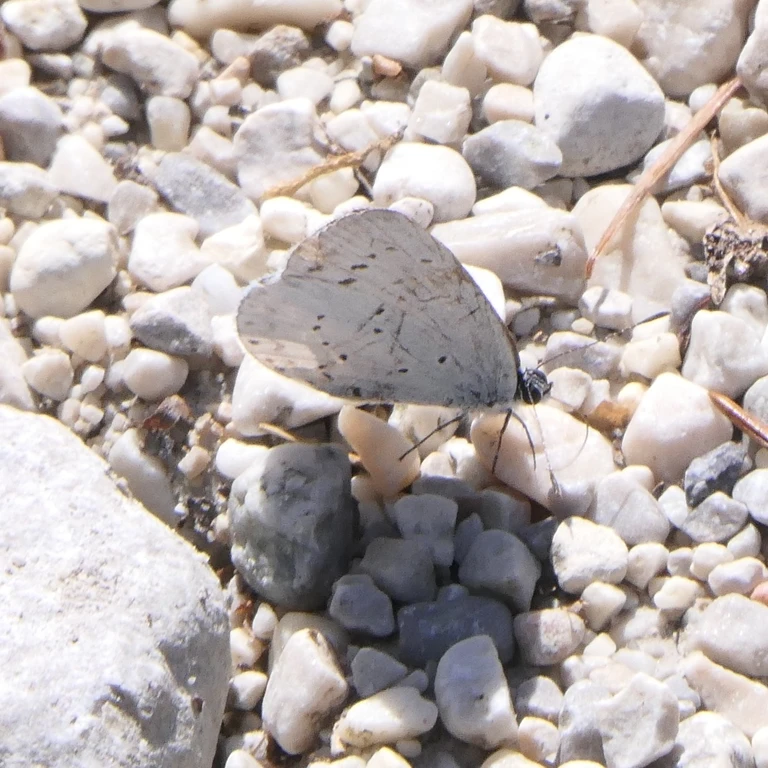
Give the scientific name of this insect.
Celastrina argiolus
